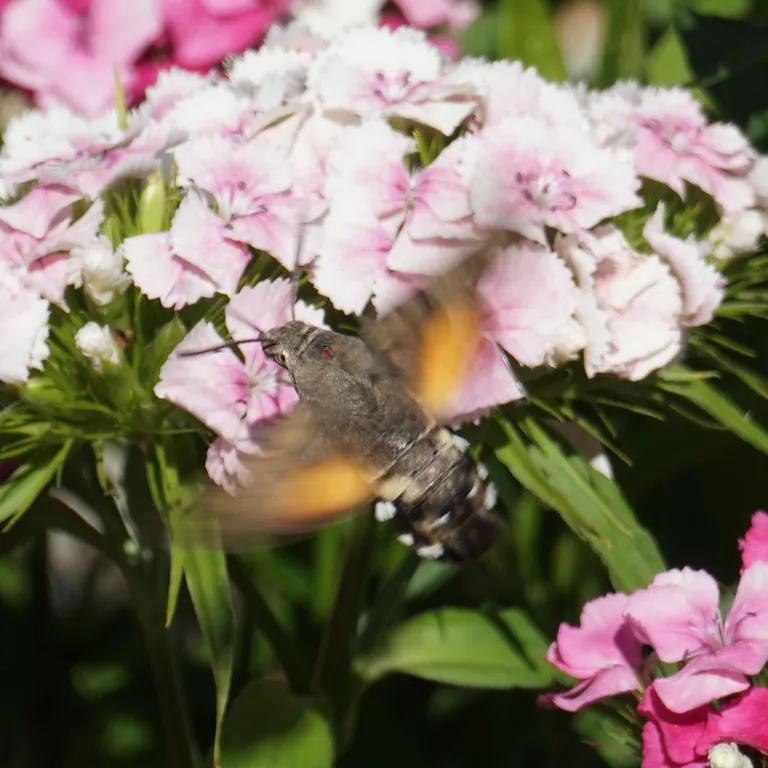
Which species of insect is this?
Macroglossum stellatarum
